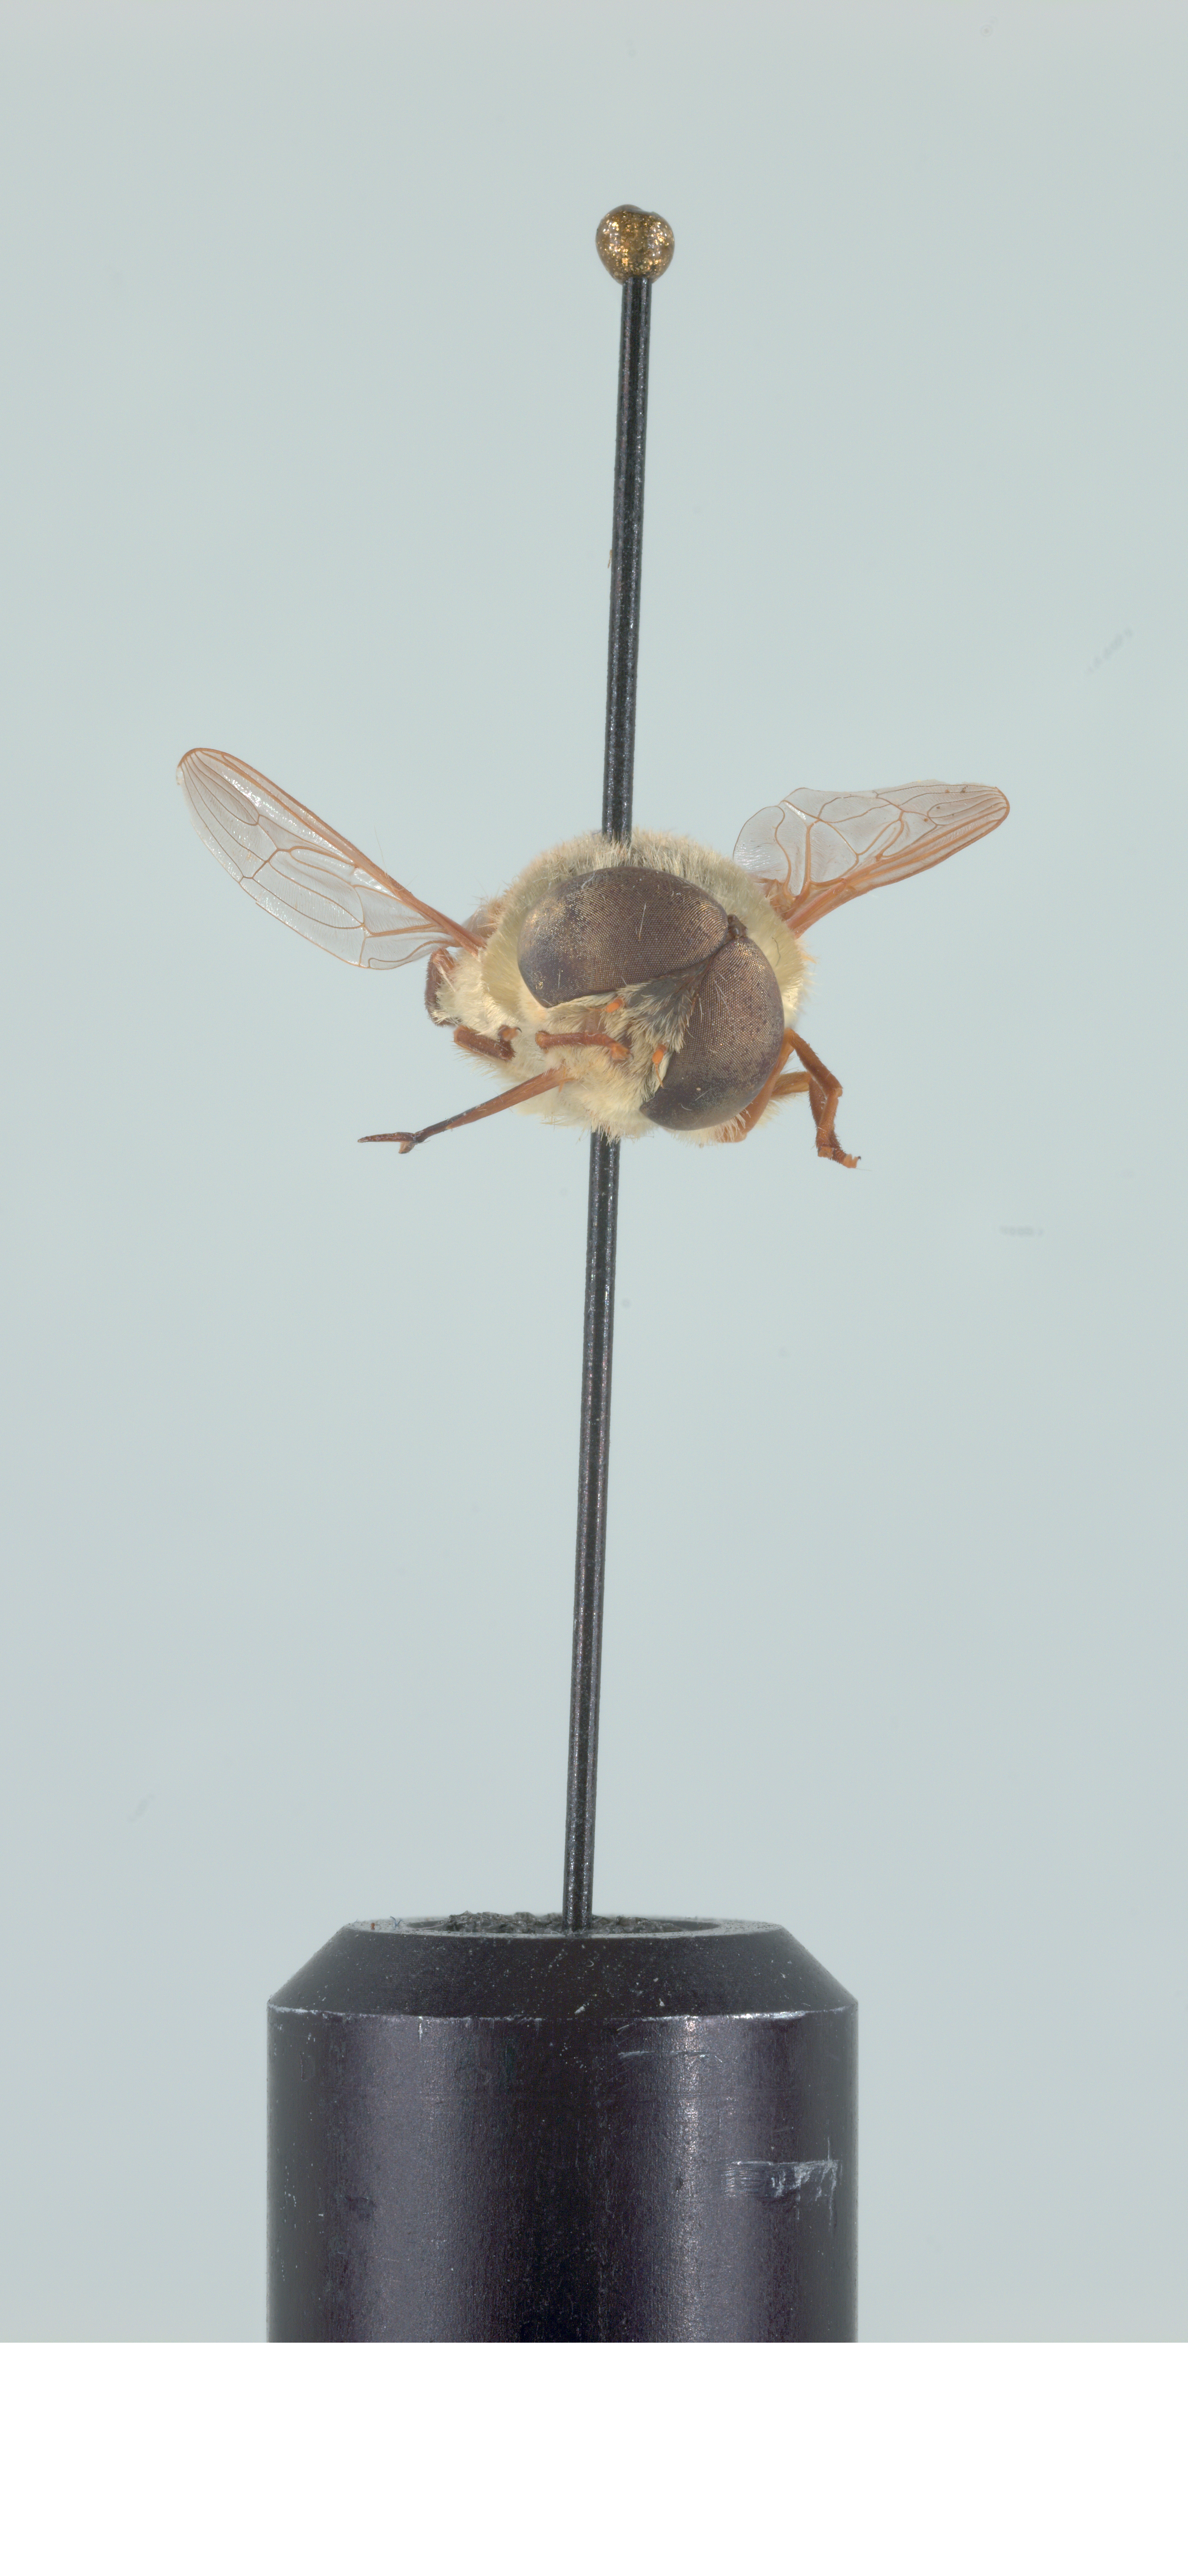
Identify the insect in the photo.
Neorhynchocephalus volaticus
